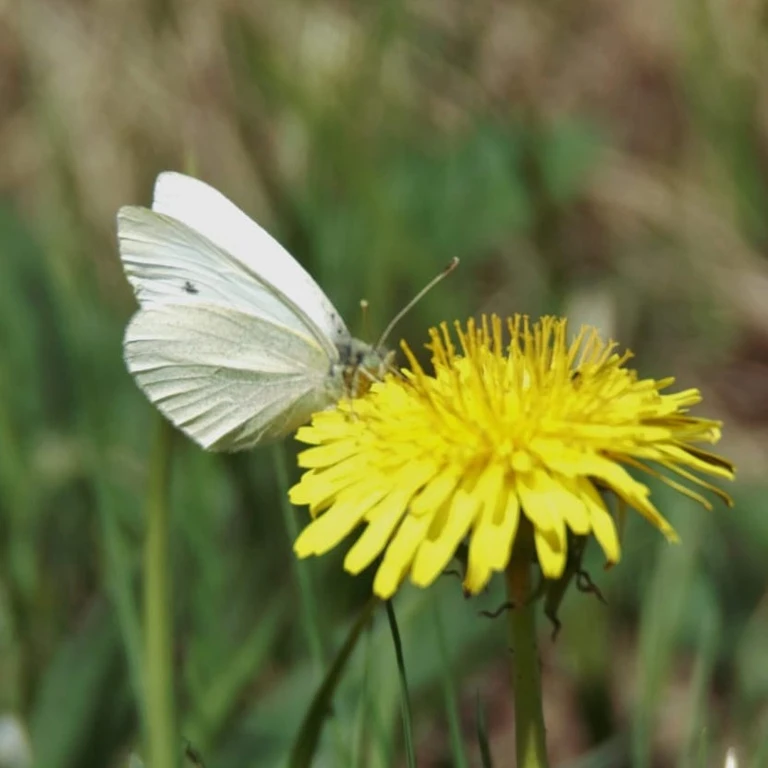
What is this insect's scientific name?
Pieris rapae
